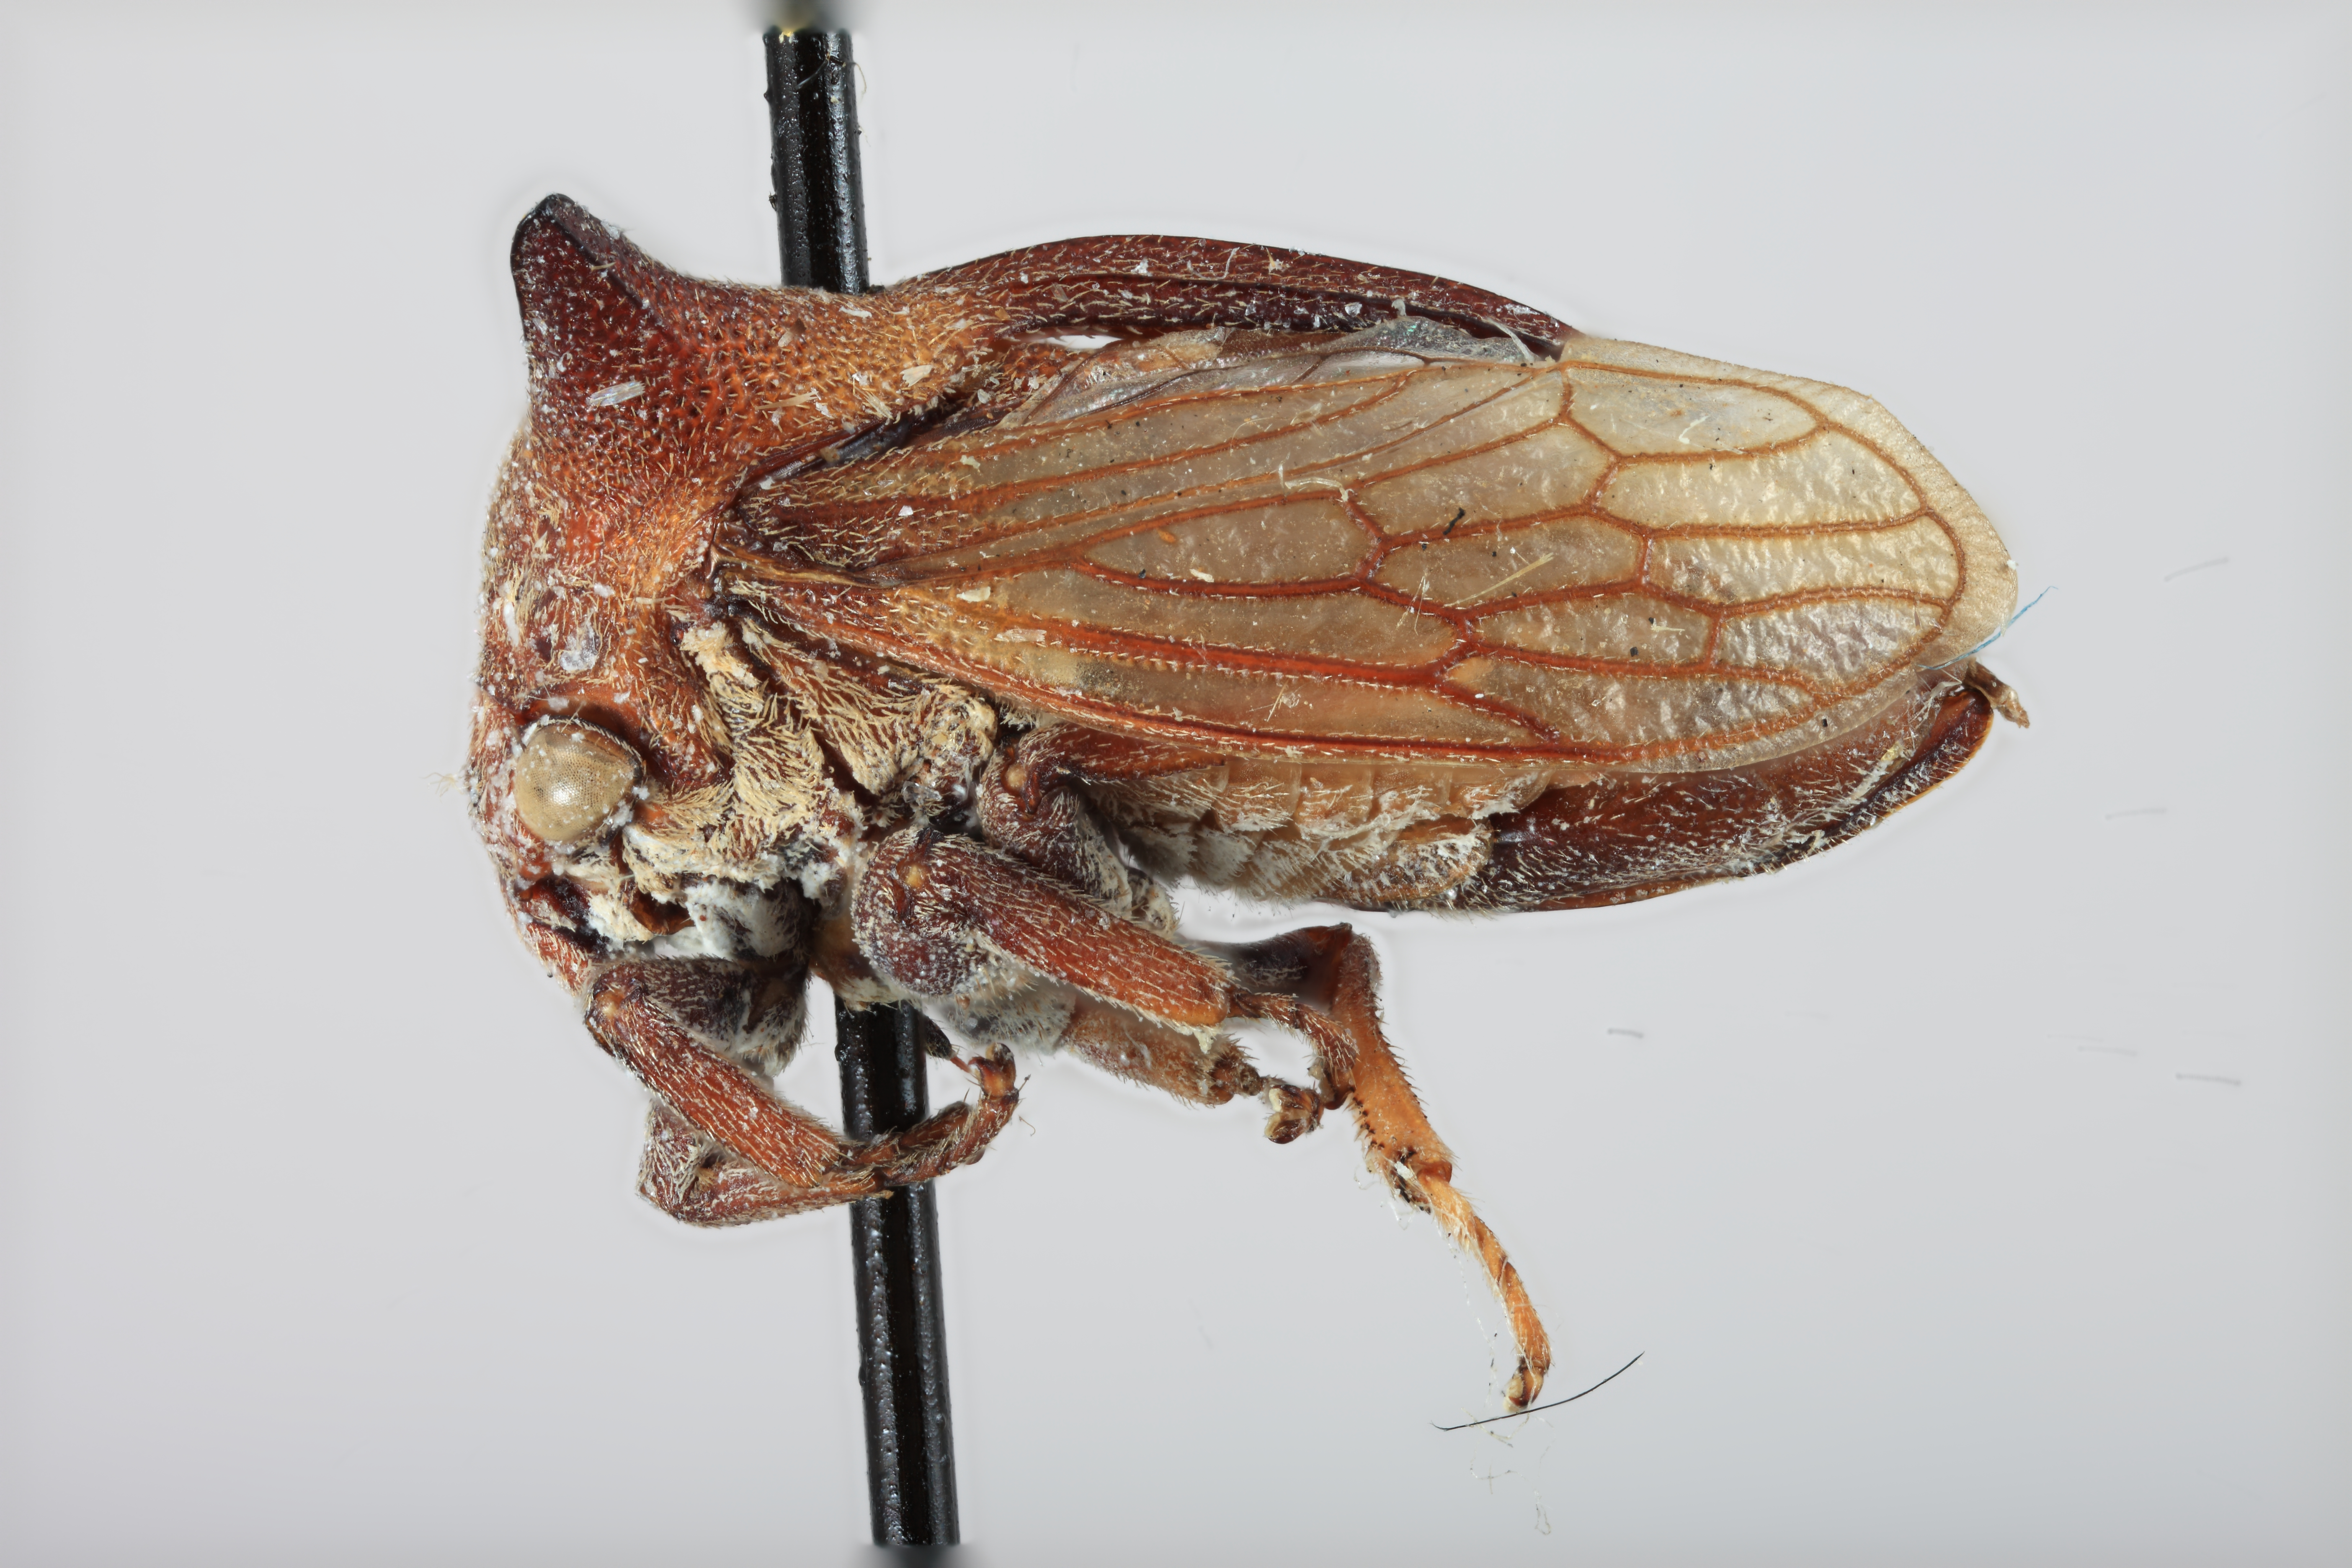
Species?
Otinotus arcuatus
